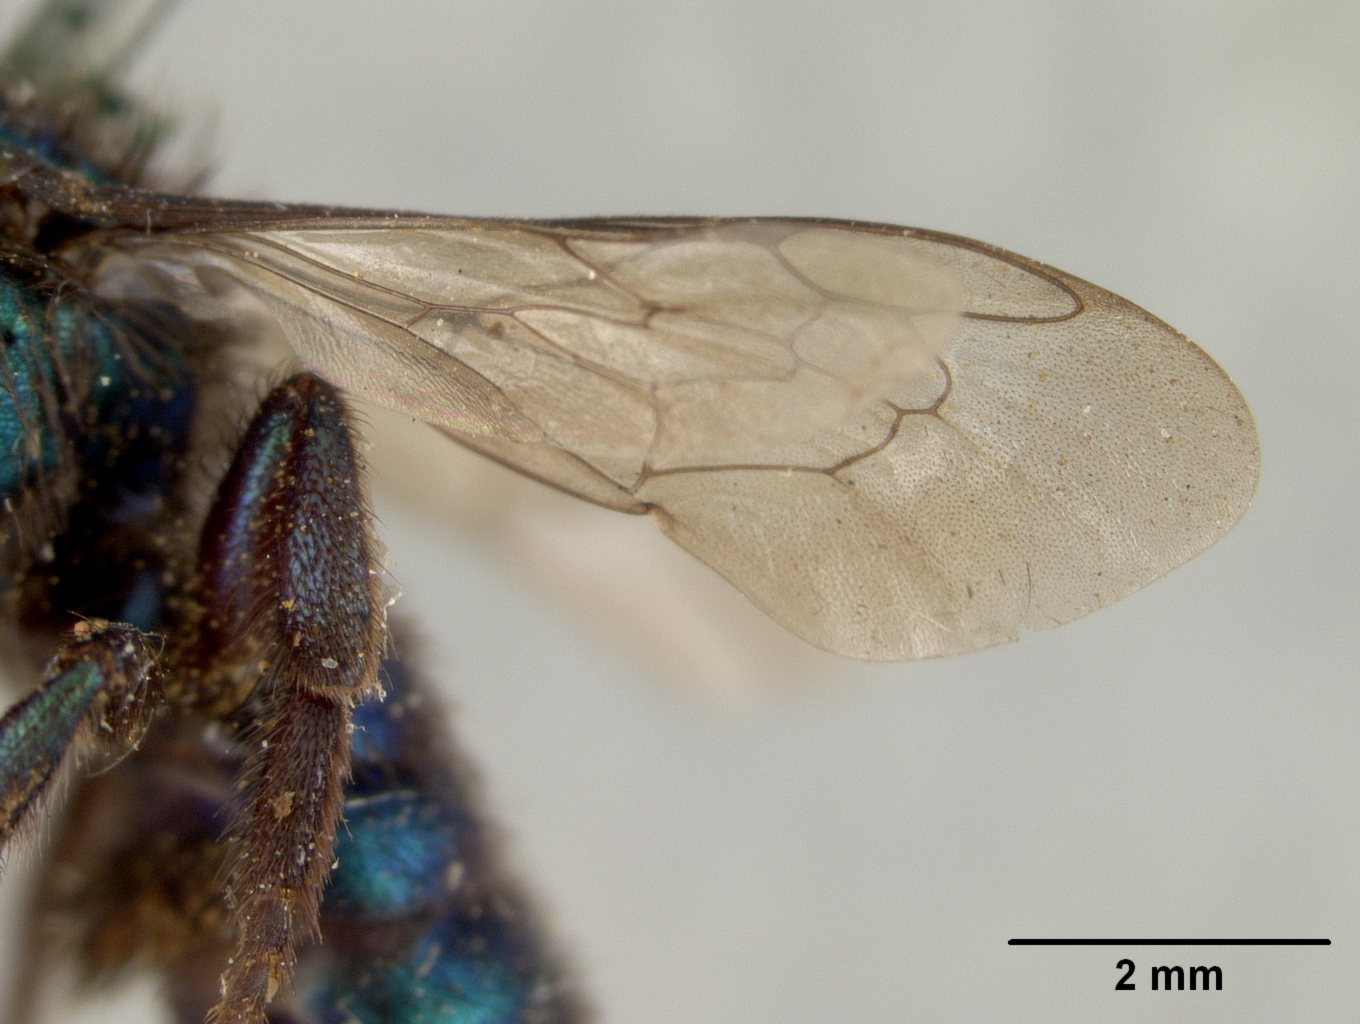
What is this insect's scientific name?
Osmia viridimicans
